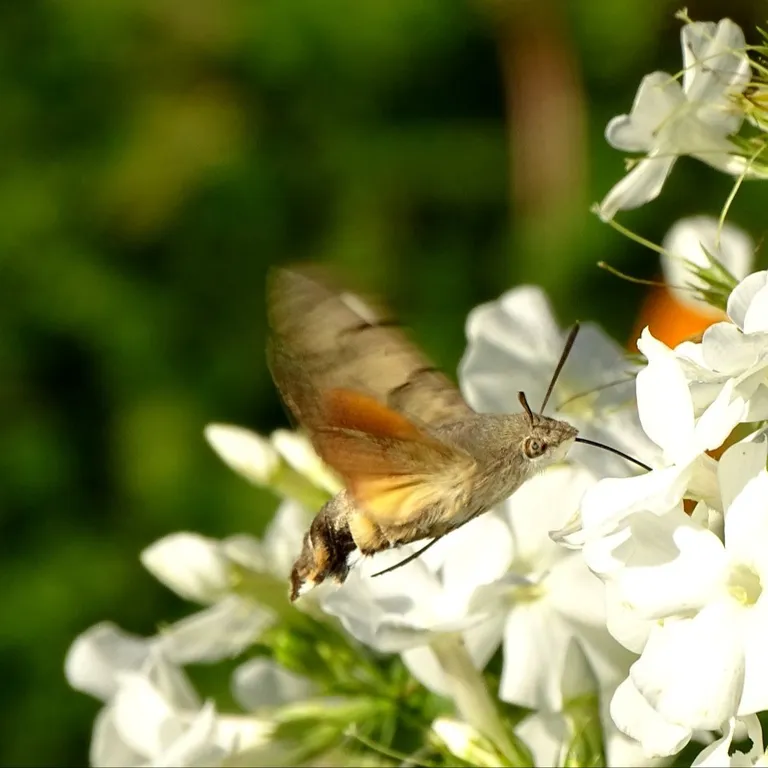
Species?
Macroglossum stellatarum
